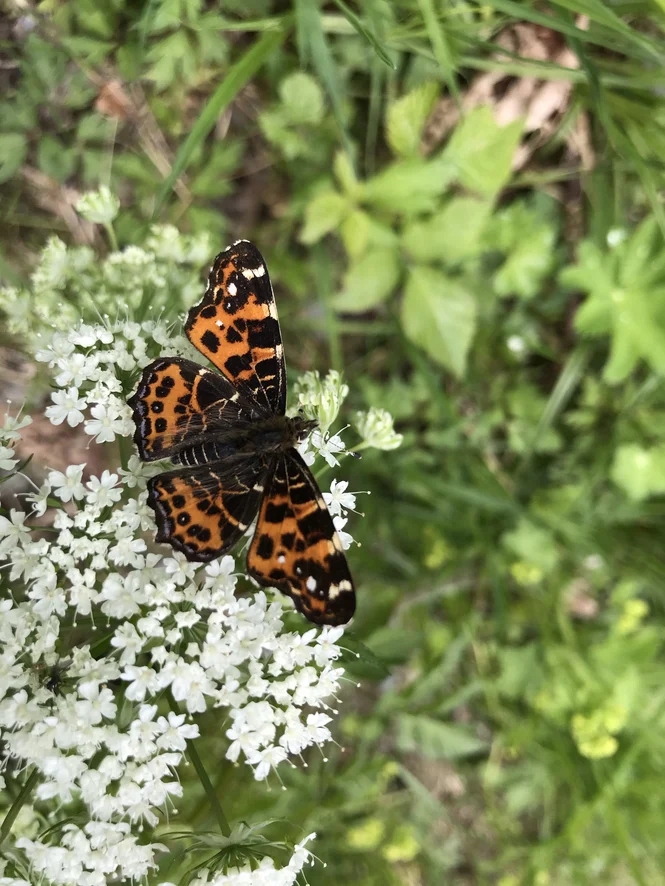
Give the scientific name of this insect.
Araschnia levana
